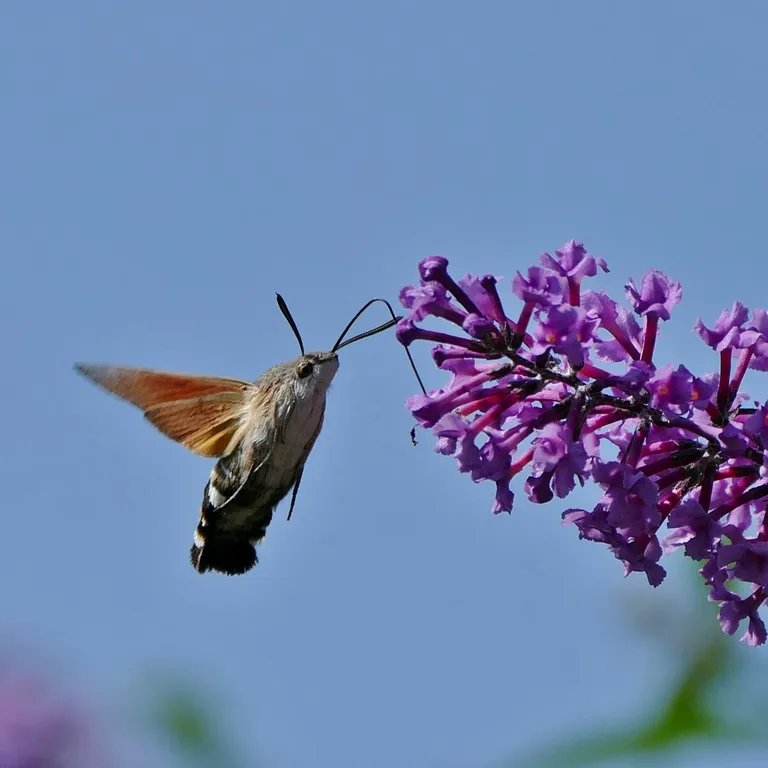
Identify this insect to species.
Macroglossum stellatarum
